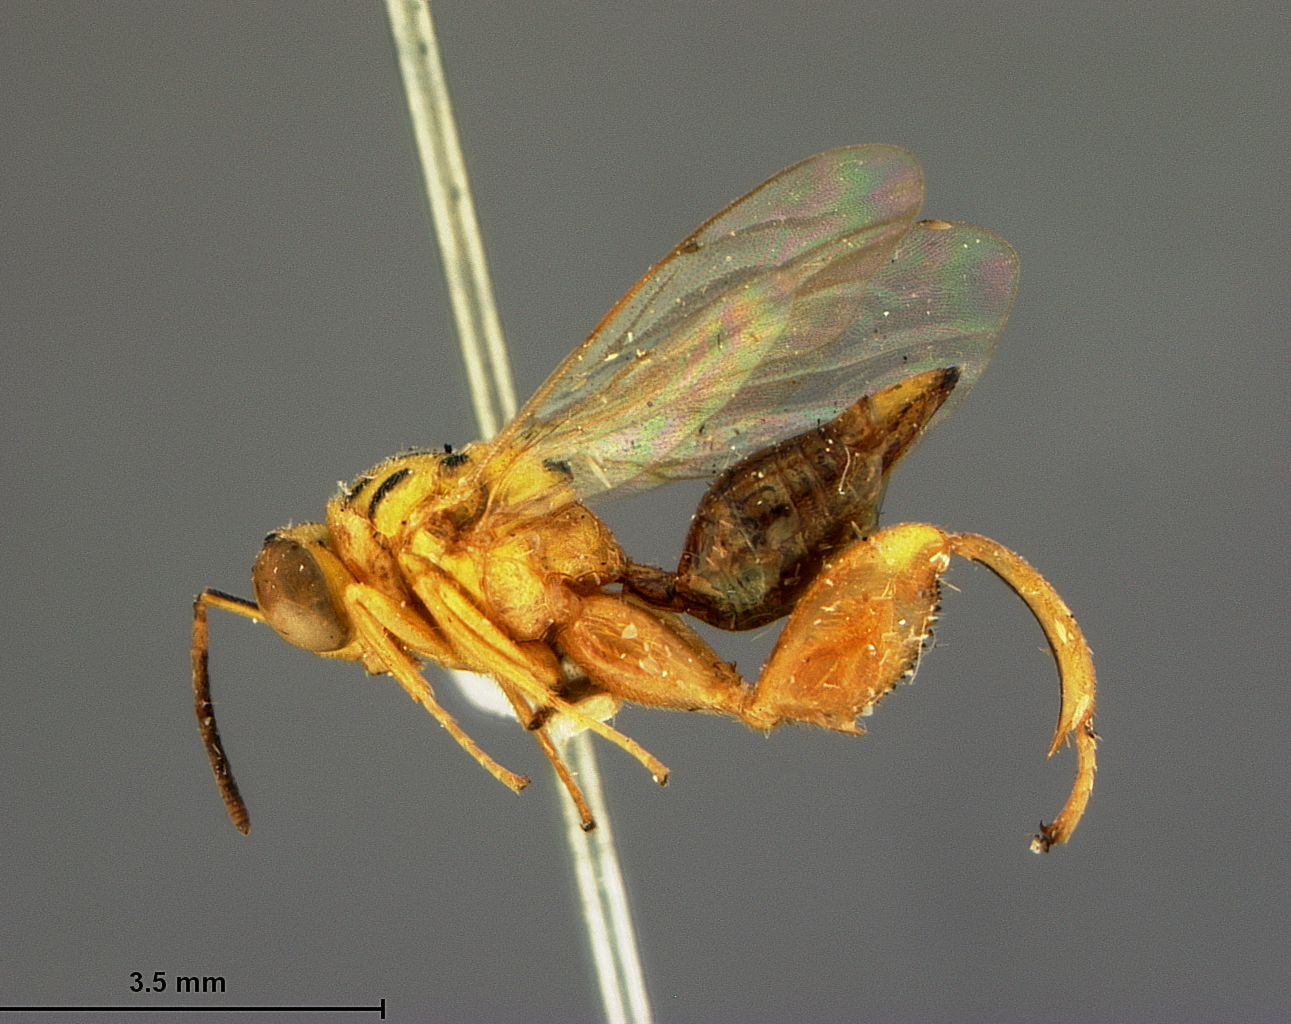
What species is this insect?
Spilochalcis marshalli
